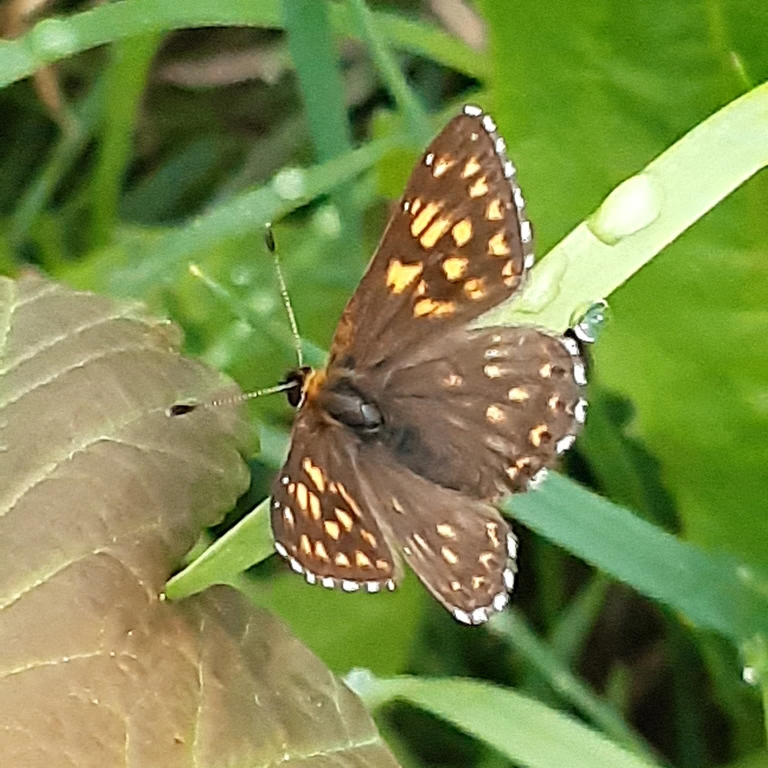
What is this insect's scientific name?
Hamearis lucina
